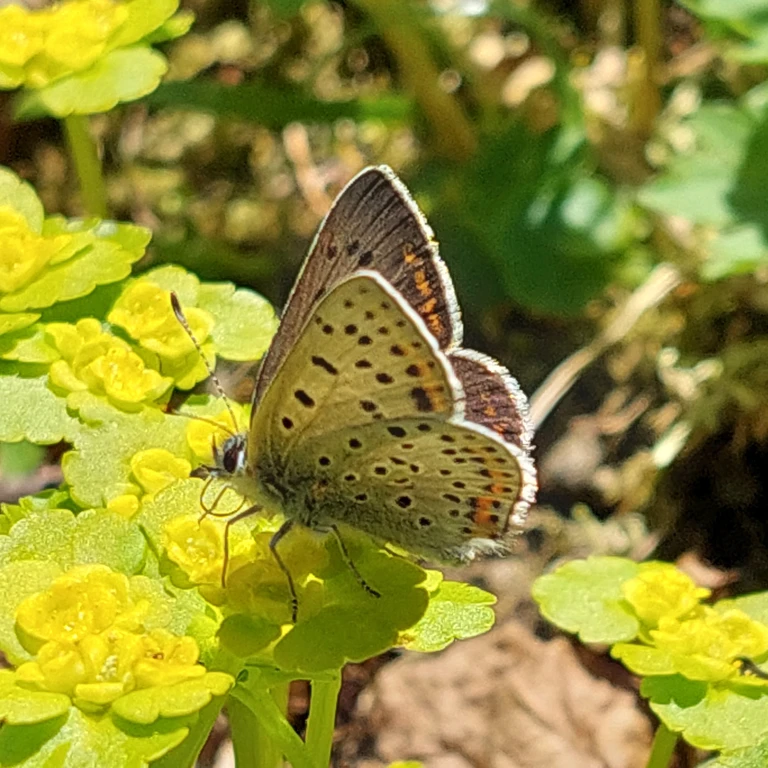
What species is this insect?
Lycaena tityrus (also Loweia tityrus)
